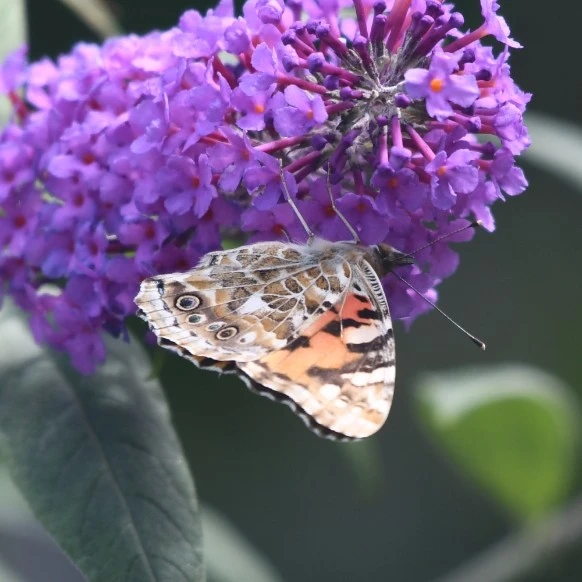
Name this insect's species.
Vanessa cardui
